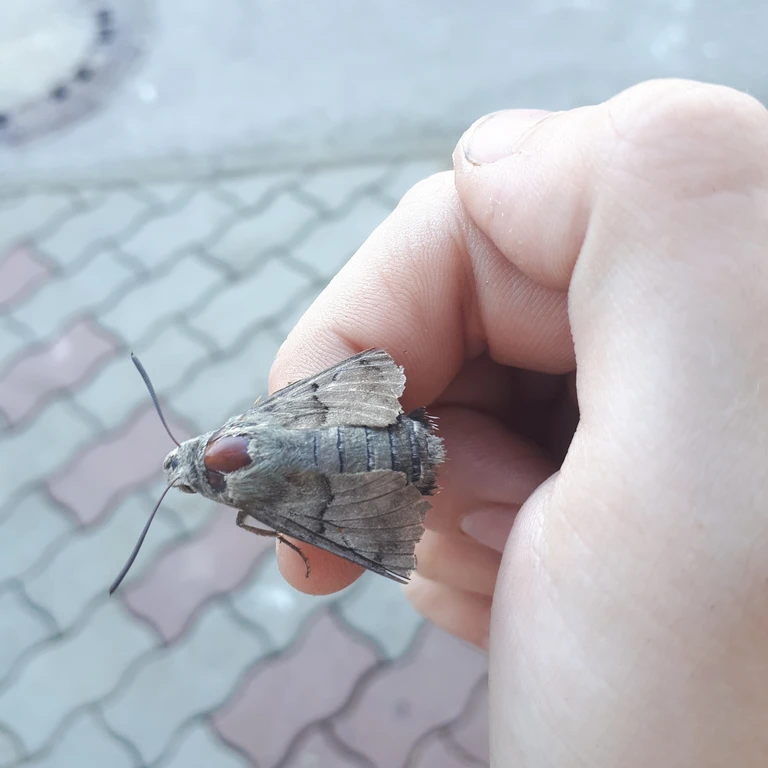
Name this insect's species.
Macroglossum stellatarum
